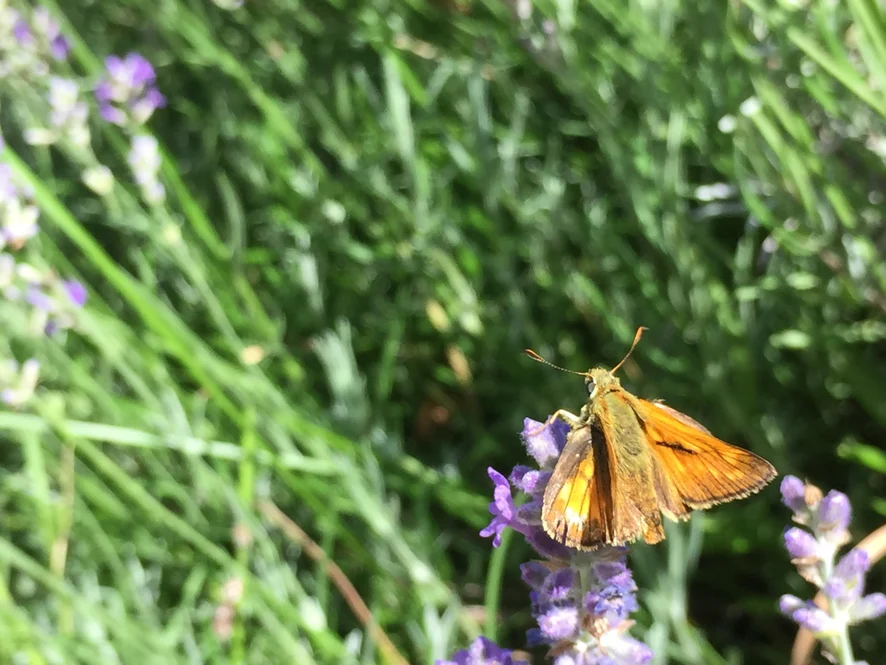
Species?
Ochlodes sylvanus (also Ochlodes venata)
